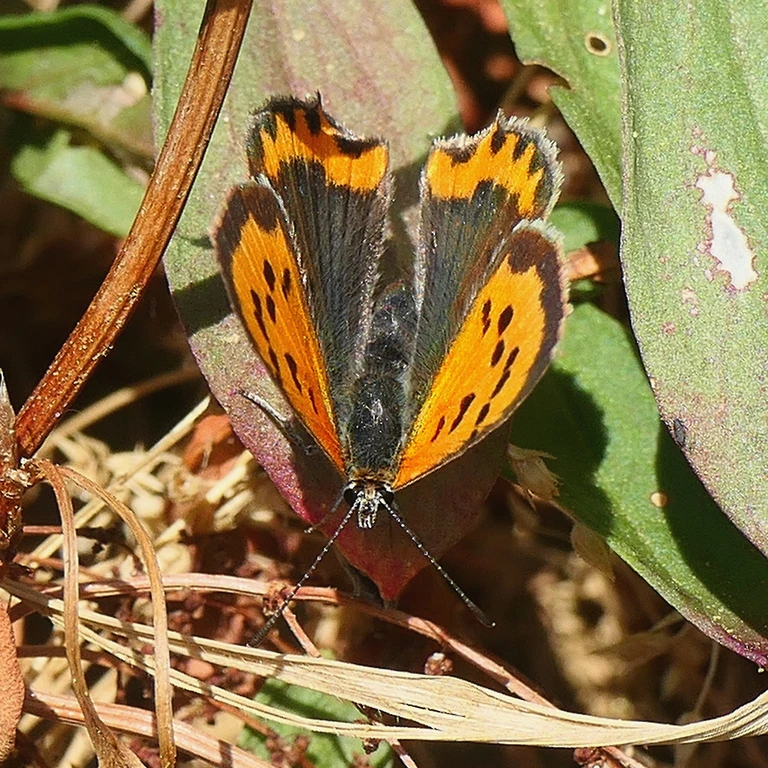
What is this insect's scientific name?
Lycaena phlaeas
